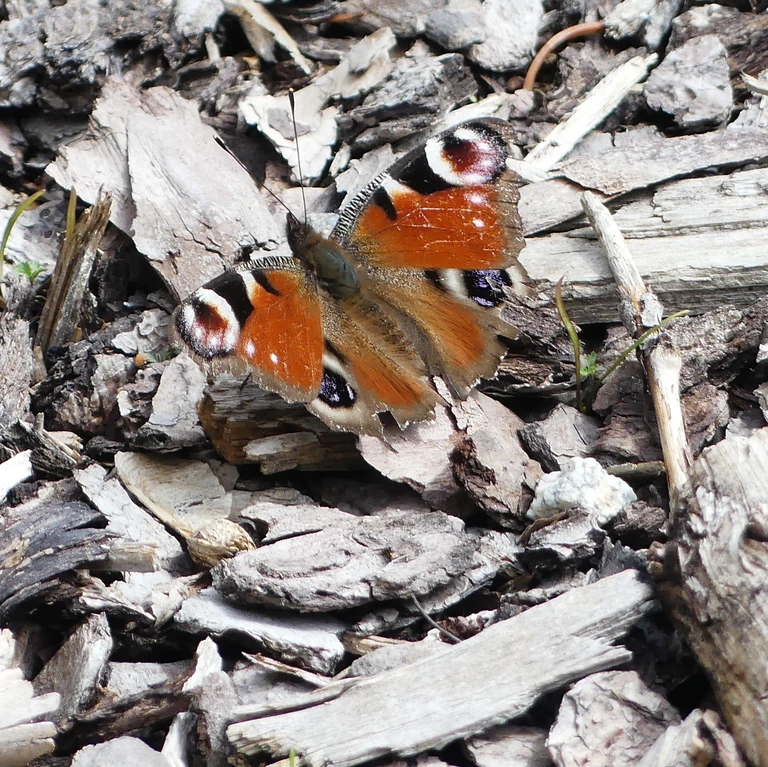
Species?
Aglais io
